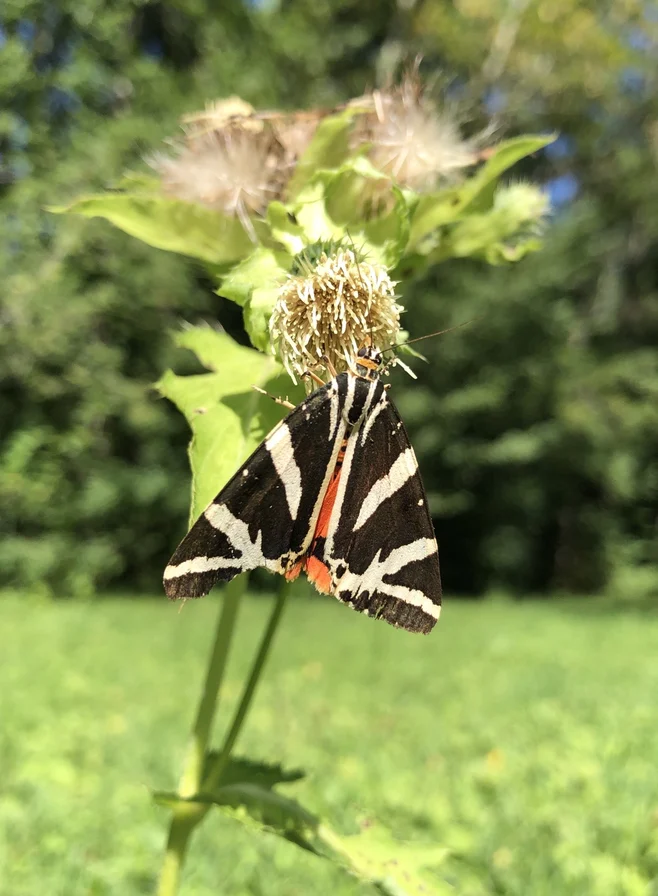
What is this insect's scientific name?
Euplagia quadripunctaria
